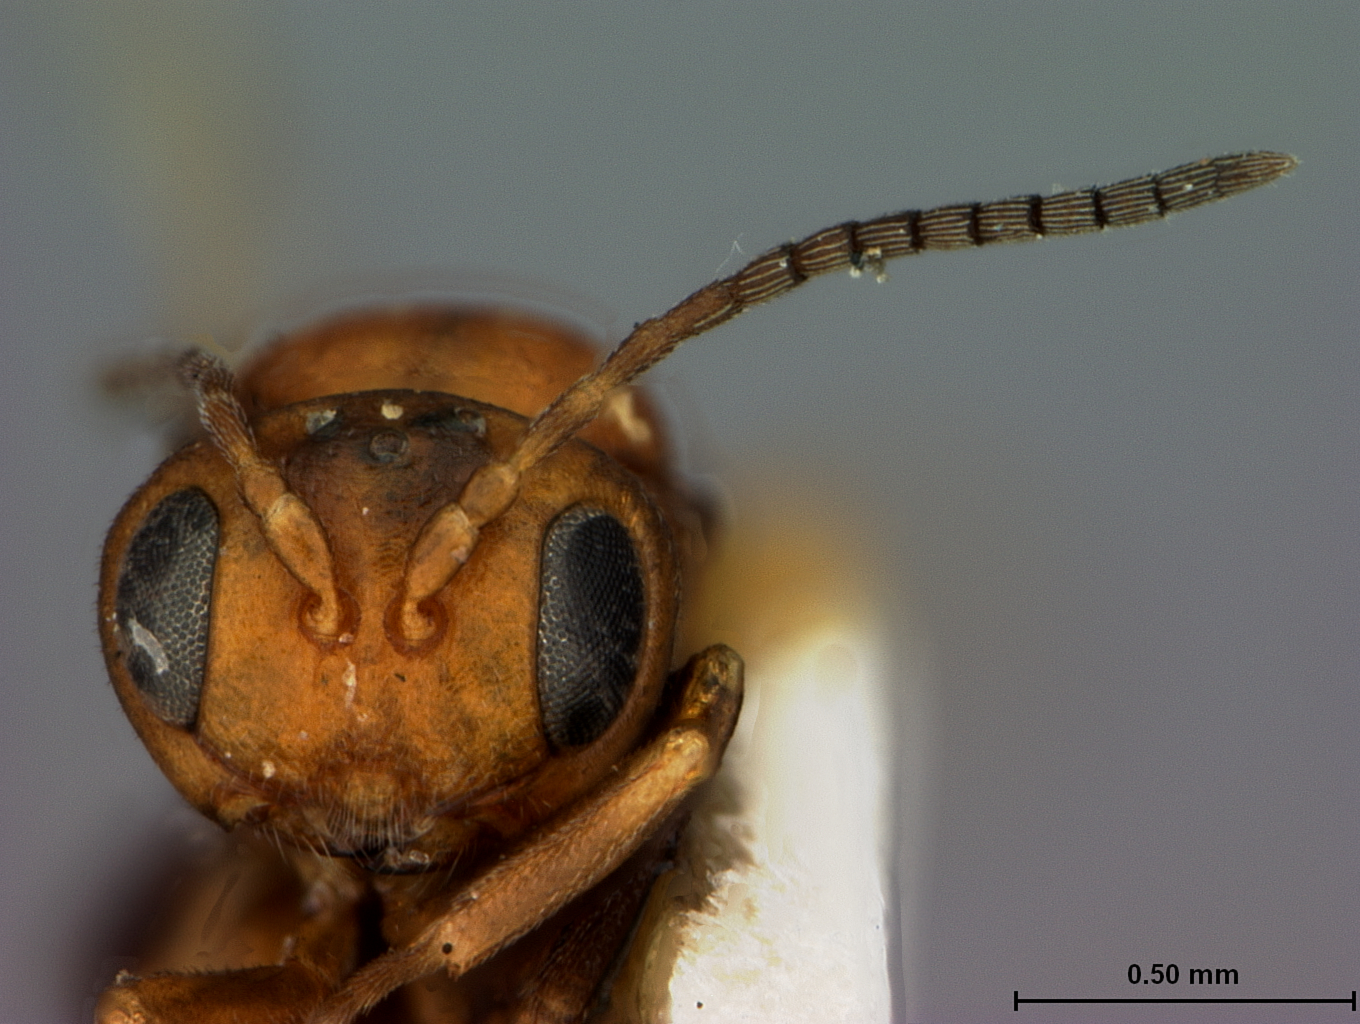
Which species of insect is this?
Callirhytis petrina
